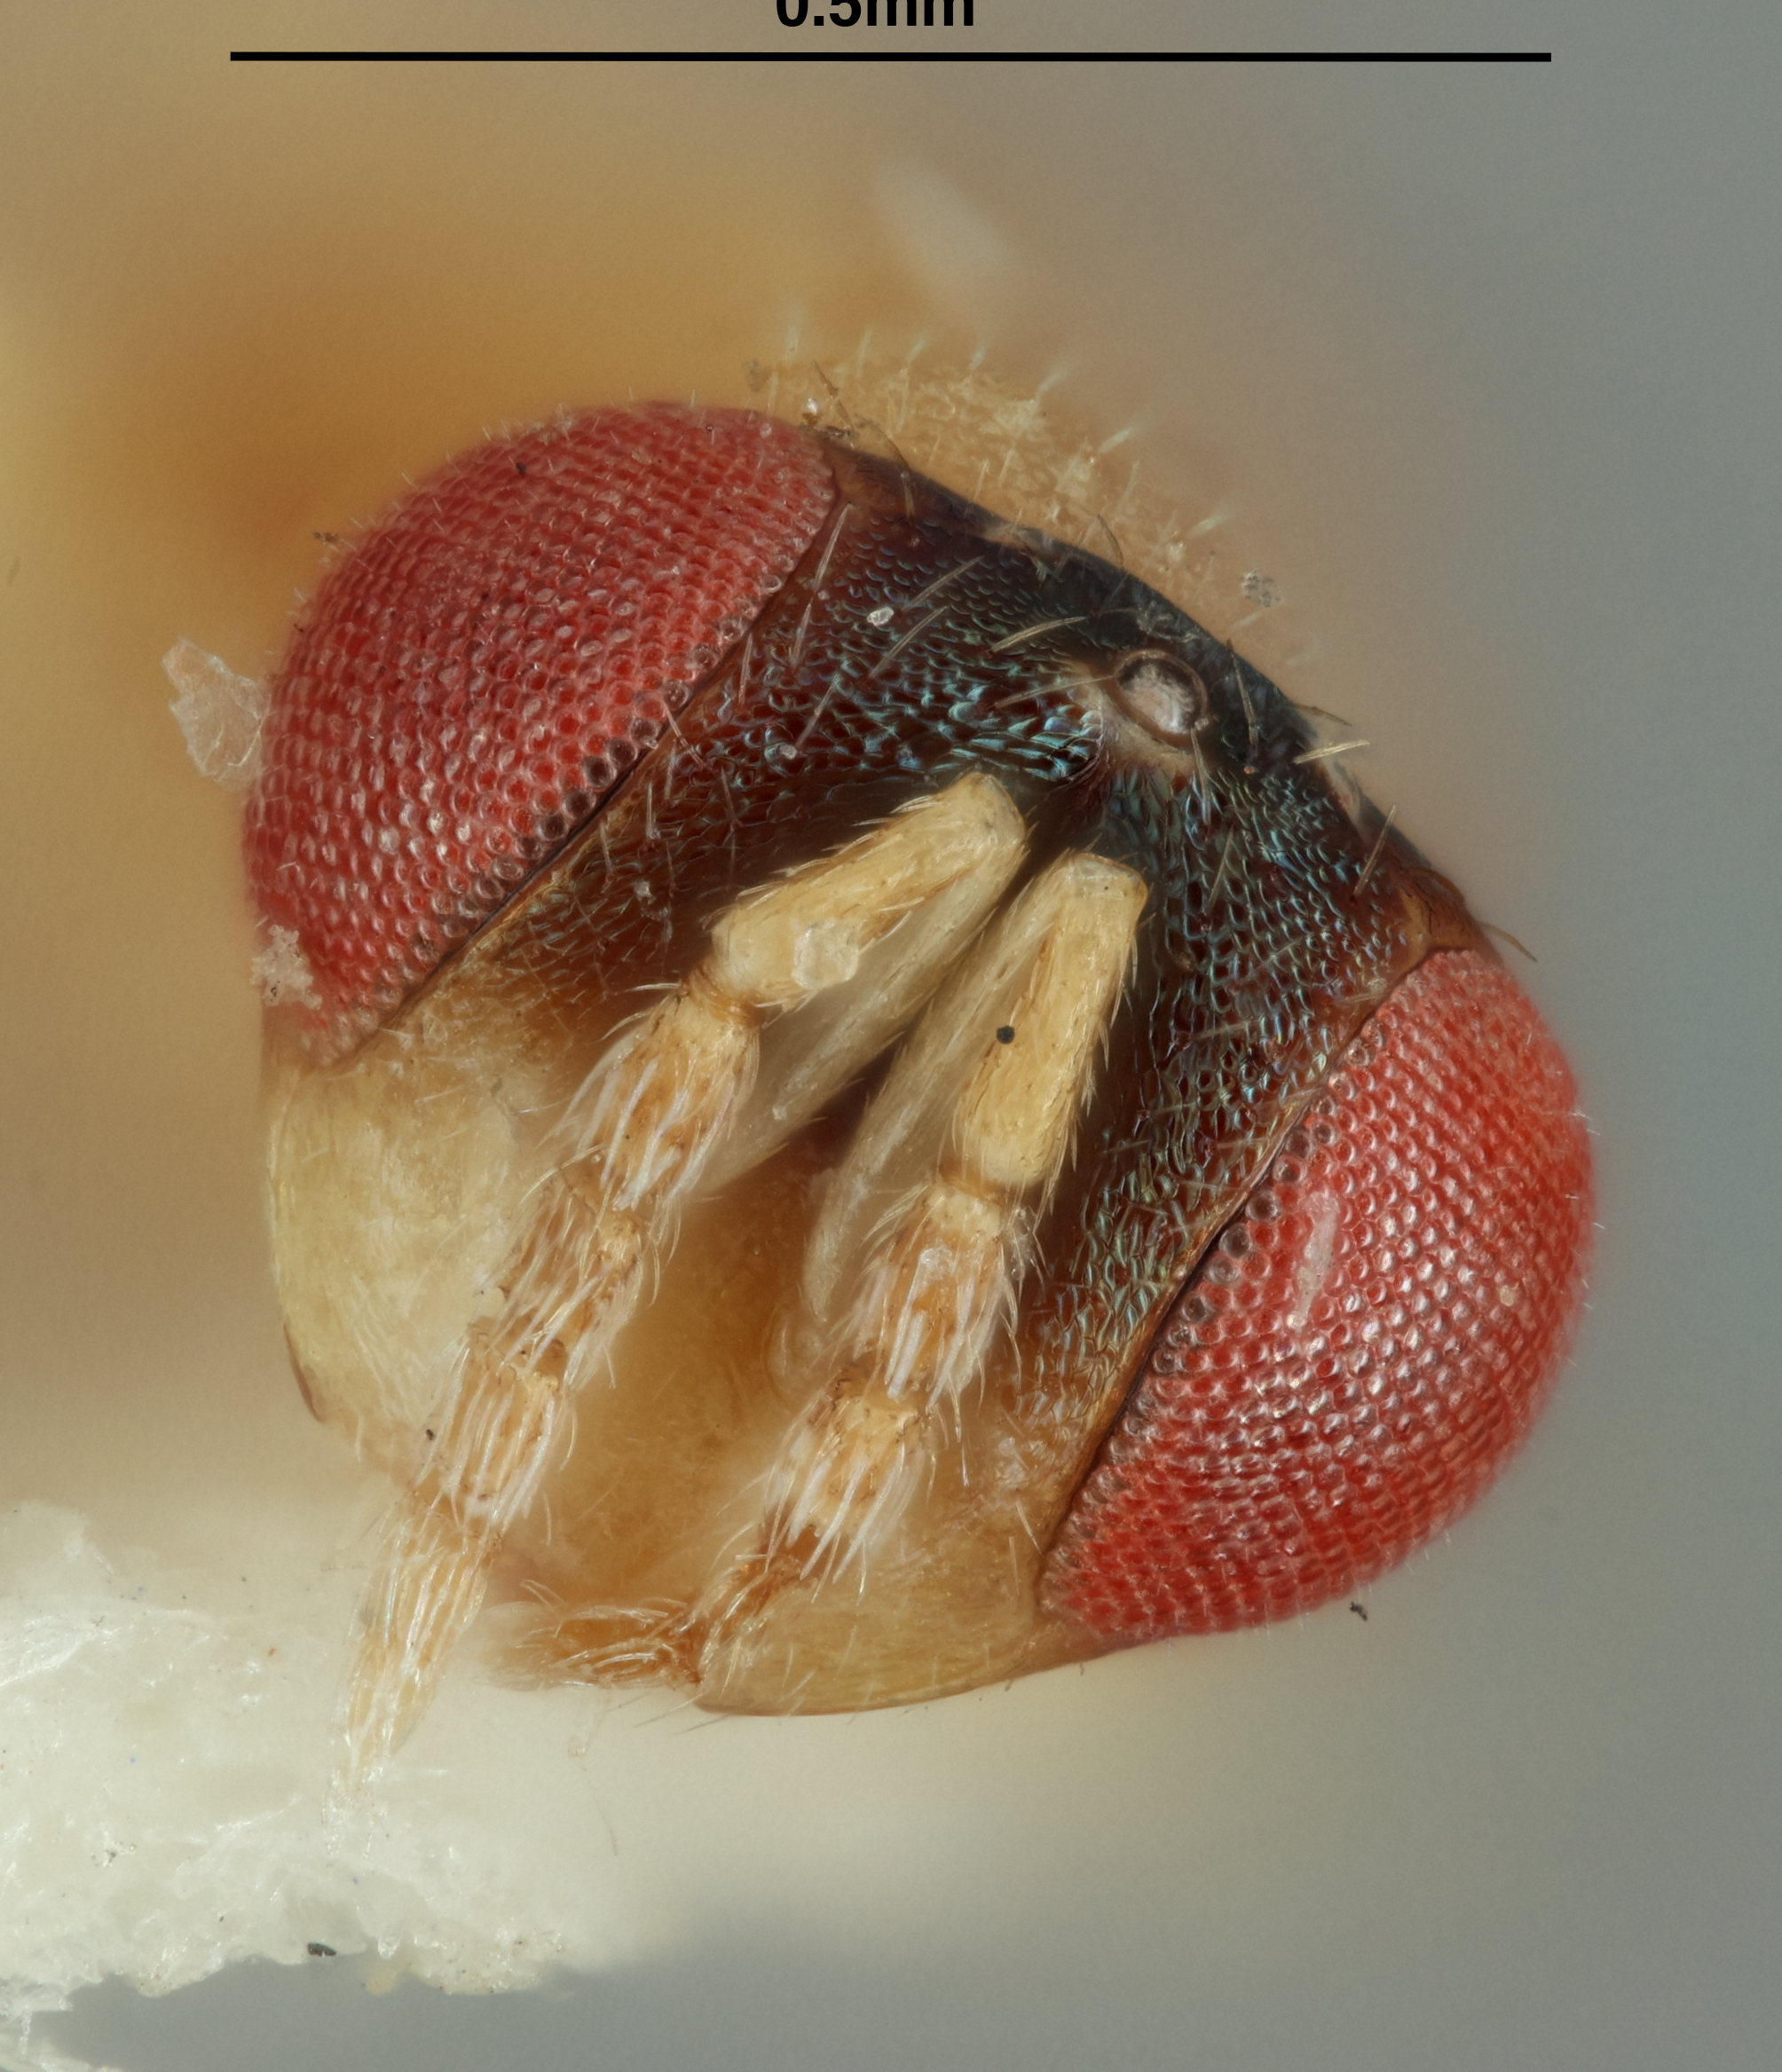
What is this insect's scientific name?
Omphalomomyia thymus
